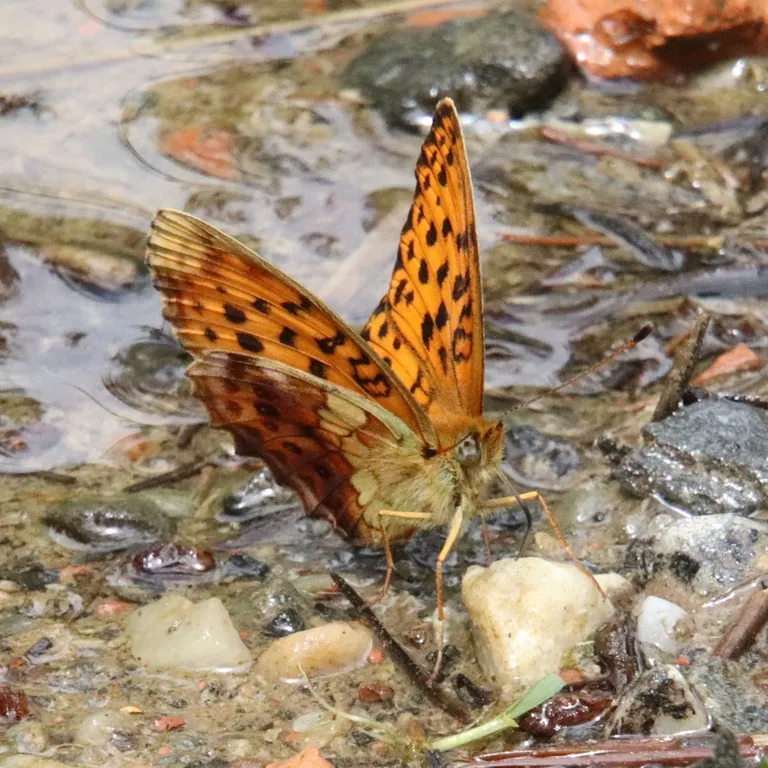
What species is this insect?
Brenthis daphne
